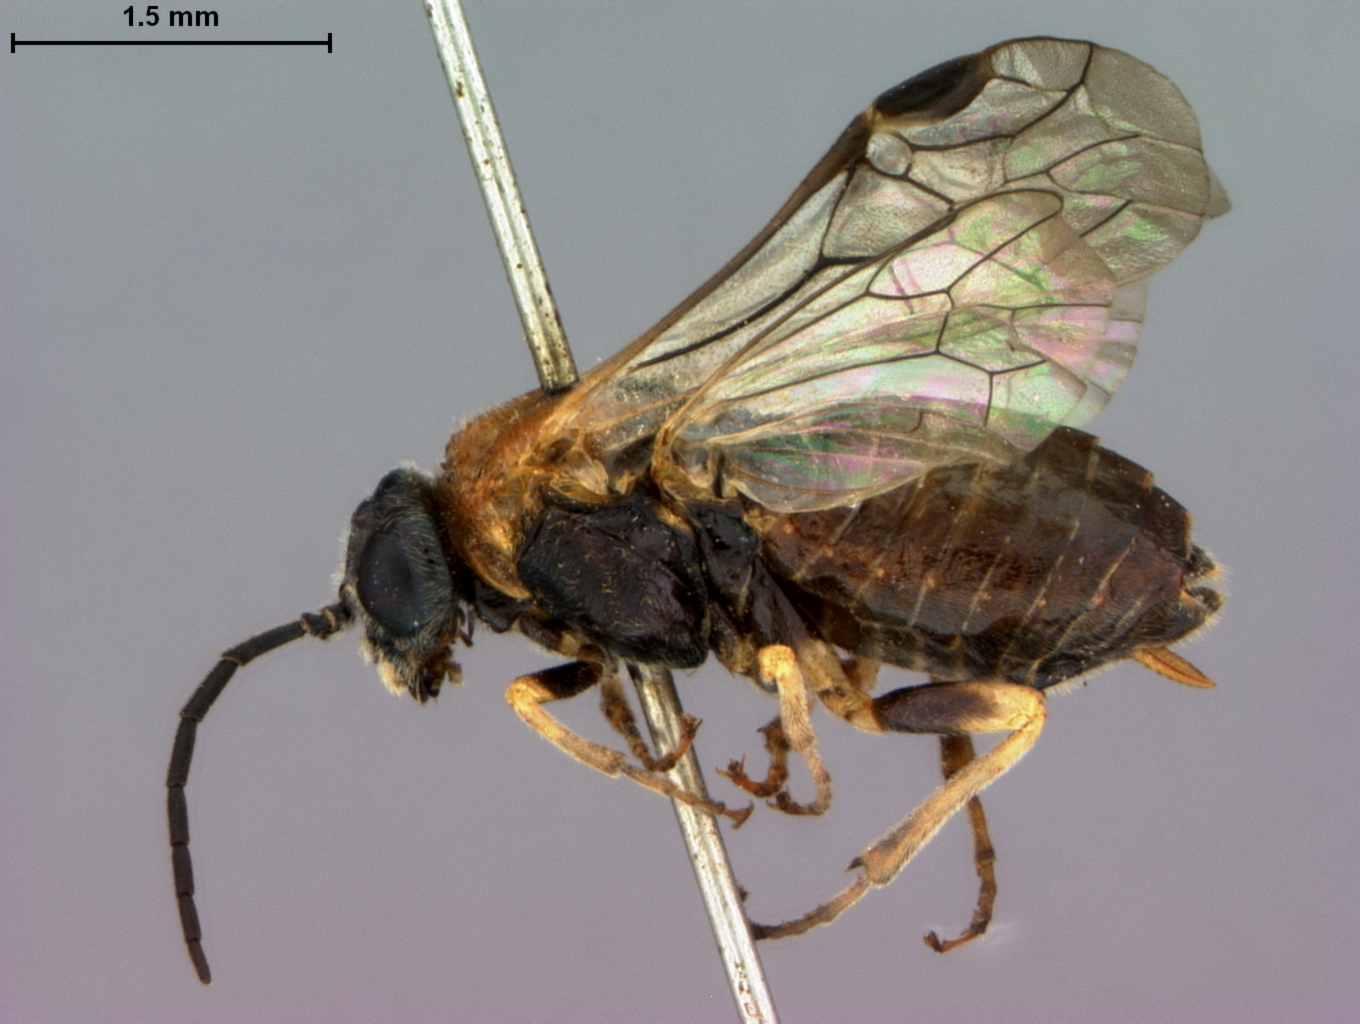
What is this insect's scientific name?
Paracharactus leucostomus
